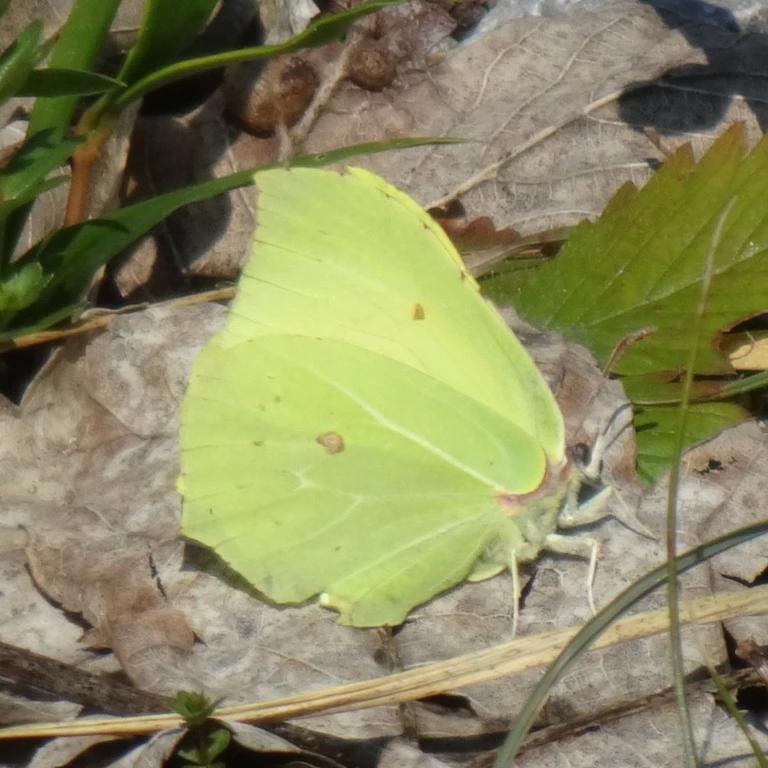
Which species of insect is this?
Gonepteryx rhamni
